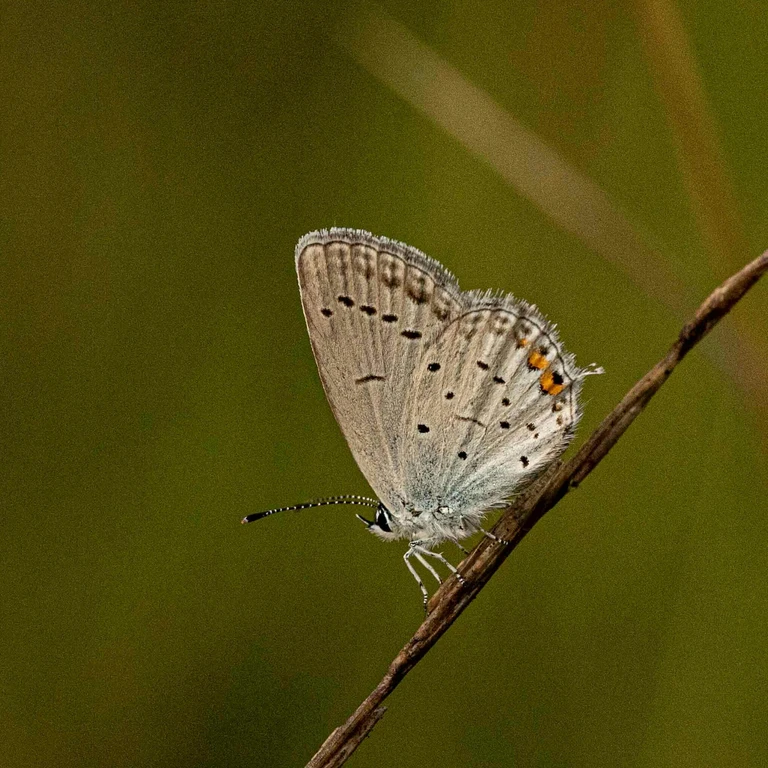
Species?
Cupido argiades (also Elkalyce argiades)
